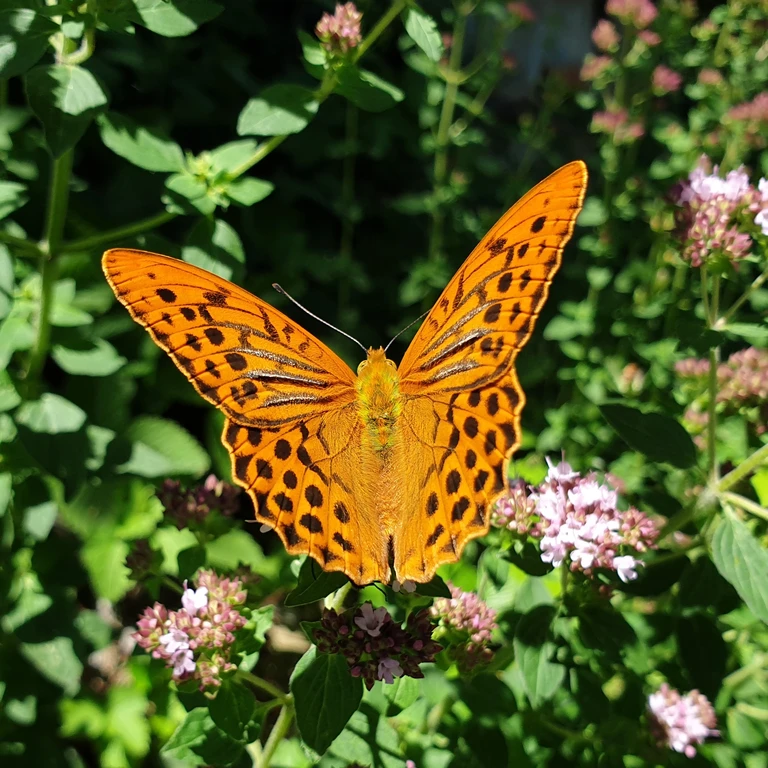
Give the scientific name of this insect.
Argynnis paphia
